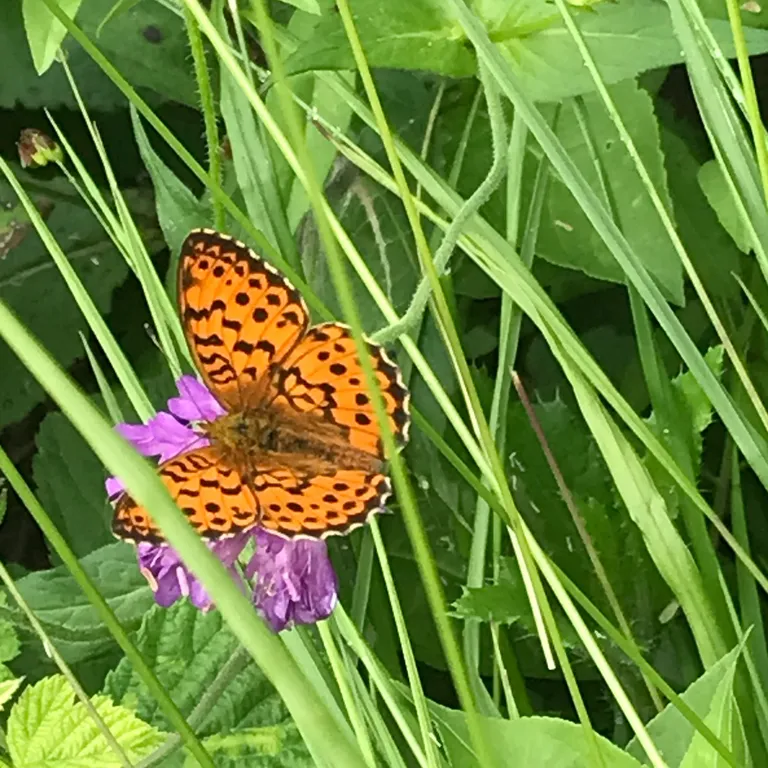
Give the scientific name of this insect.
Brenthis daphne
